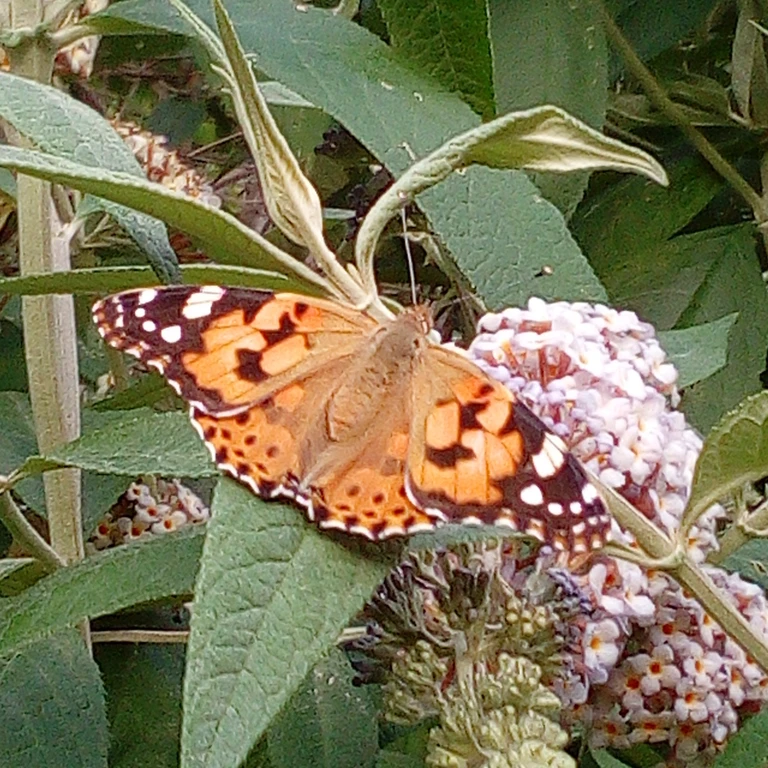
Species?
Vanessa cardui
